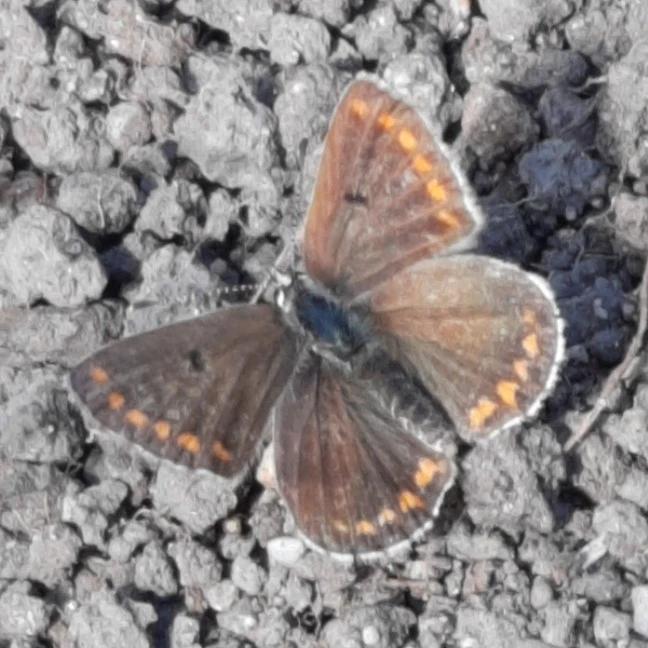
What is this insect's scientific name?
Aricia agestis/artaxerxes
